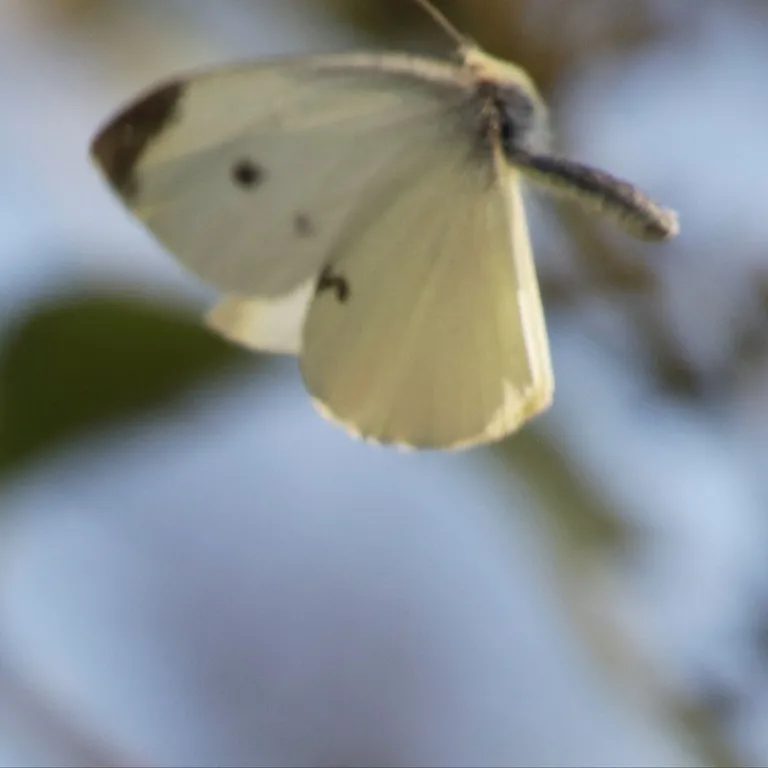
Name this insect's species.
Pieris rapae
